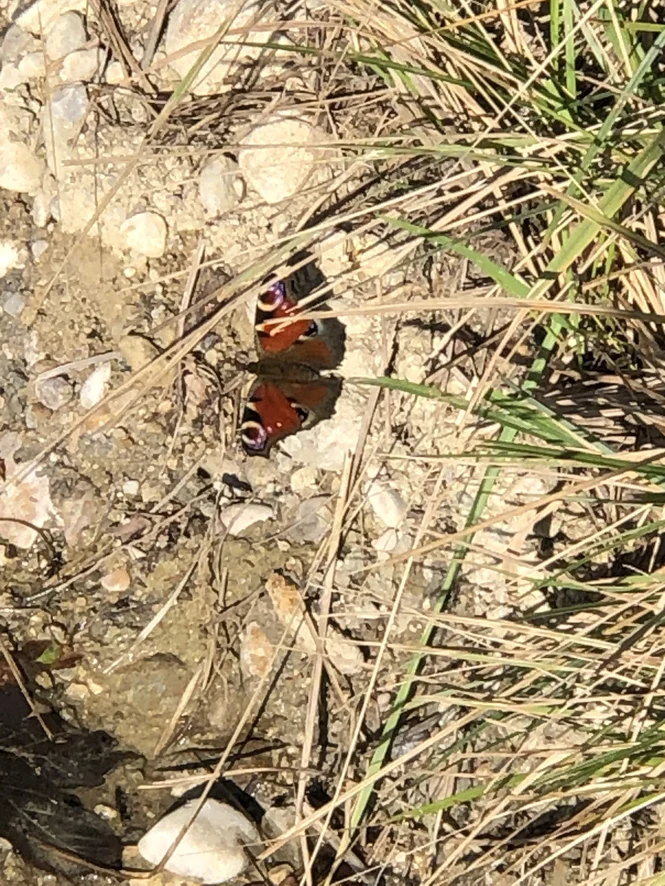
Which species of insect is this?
Aglais io
